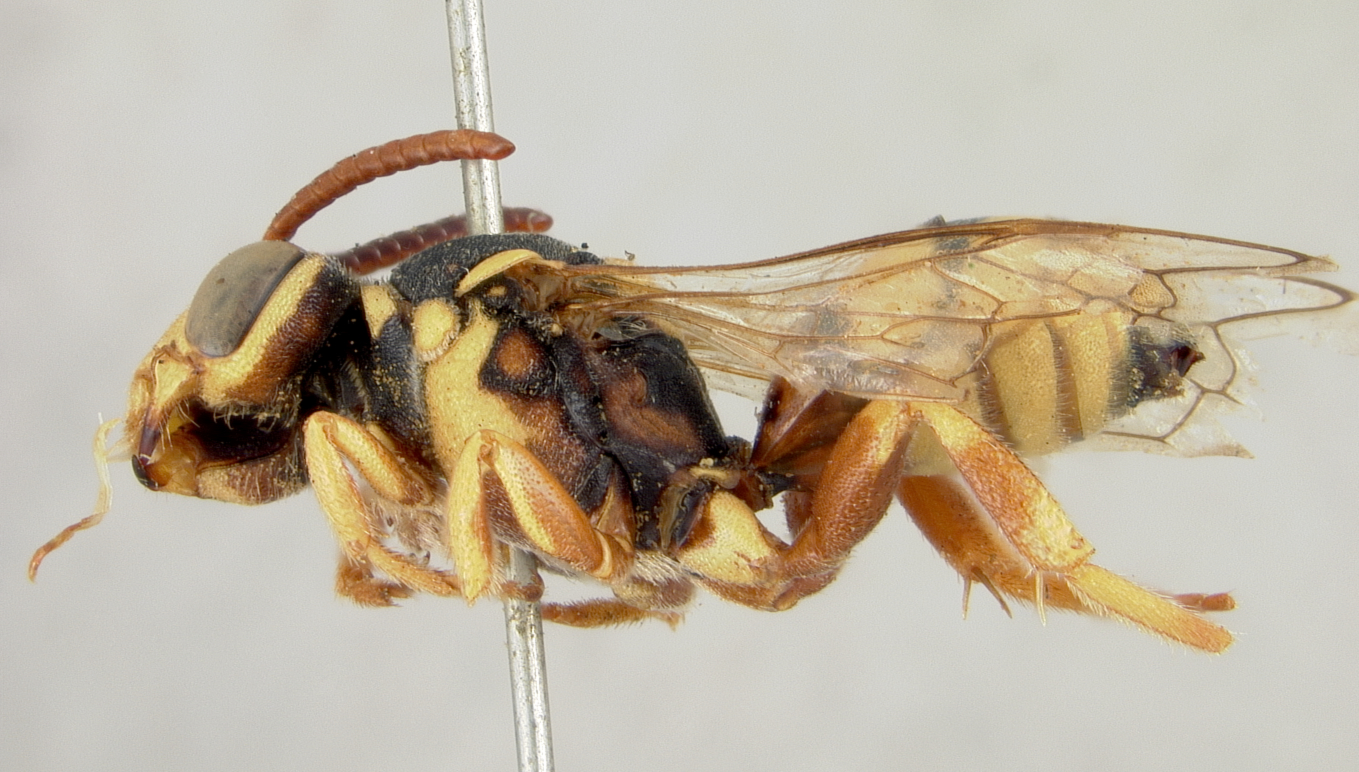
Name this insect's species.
Nomada xanthophila
